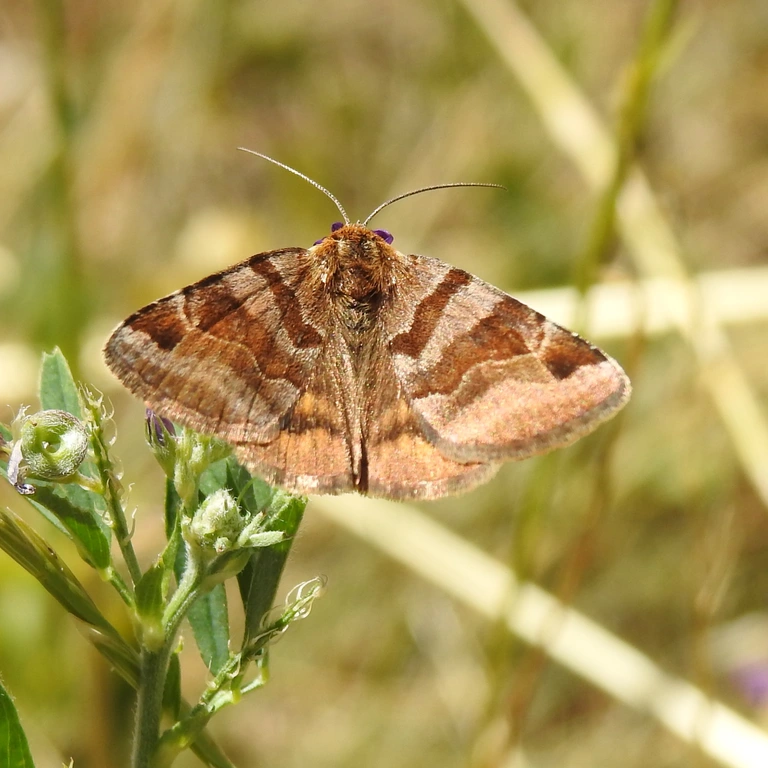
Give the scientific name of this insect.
Euclidia glyphica
